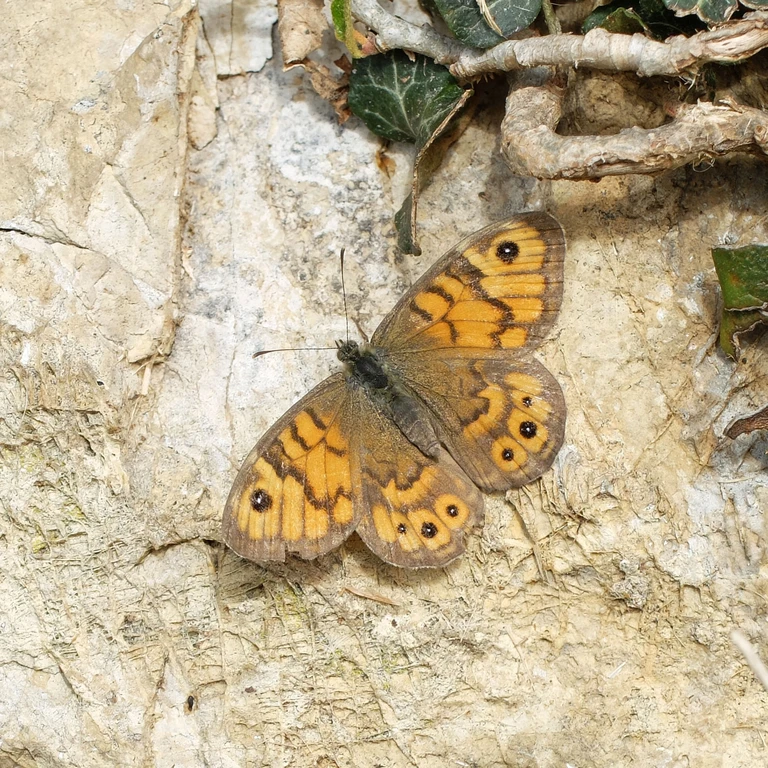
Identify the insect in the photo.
Lasiommata megera (also Pararge megera)
